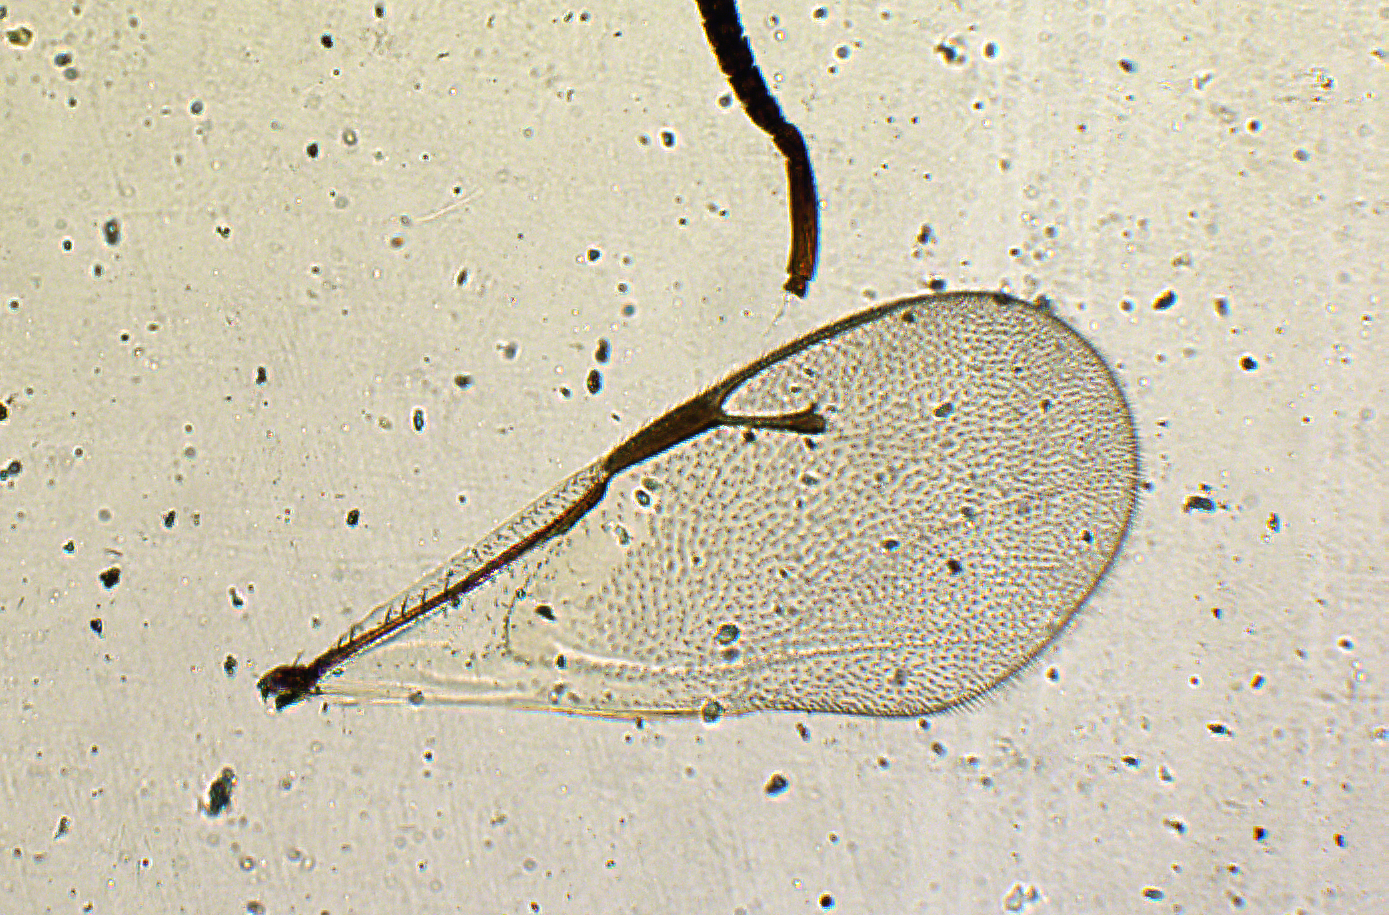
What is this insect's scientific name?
Pachyneuron chambaensis
